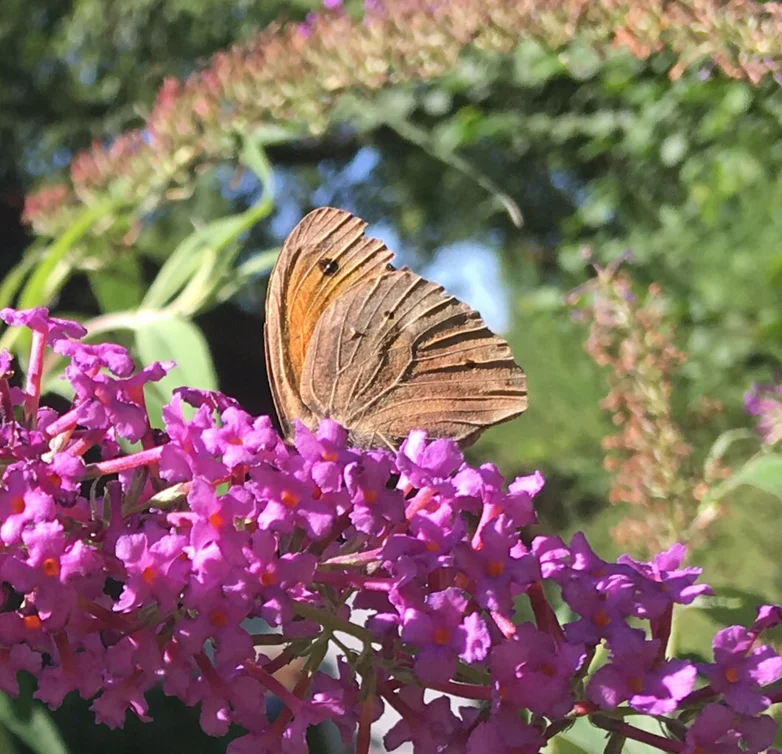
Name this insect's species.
Maniola jurtina
